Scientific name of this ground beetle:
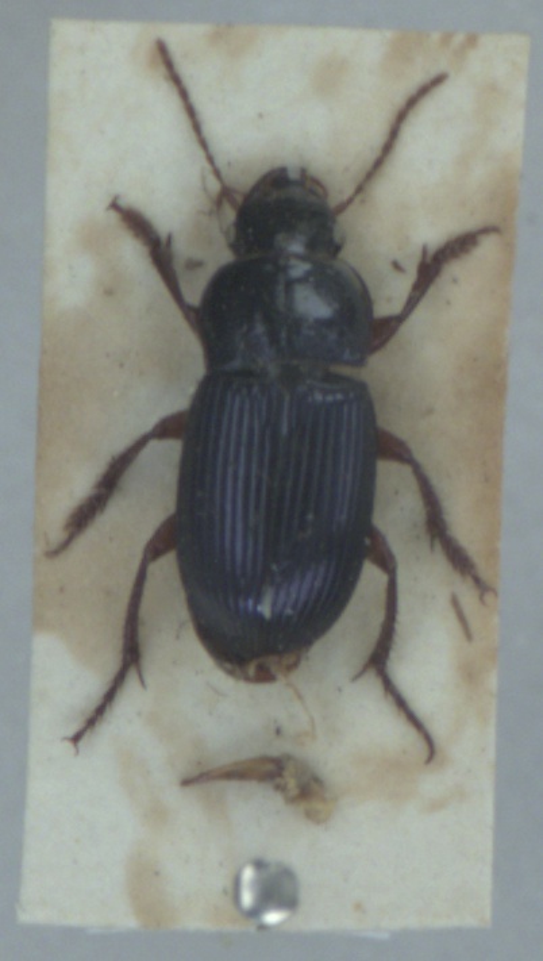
Harpalus rubripes
